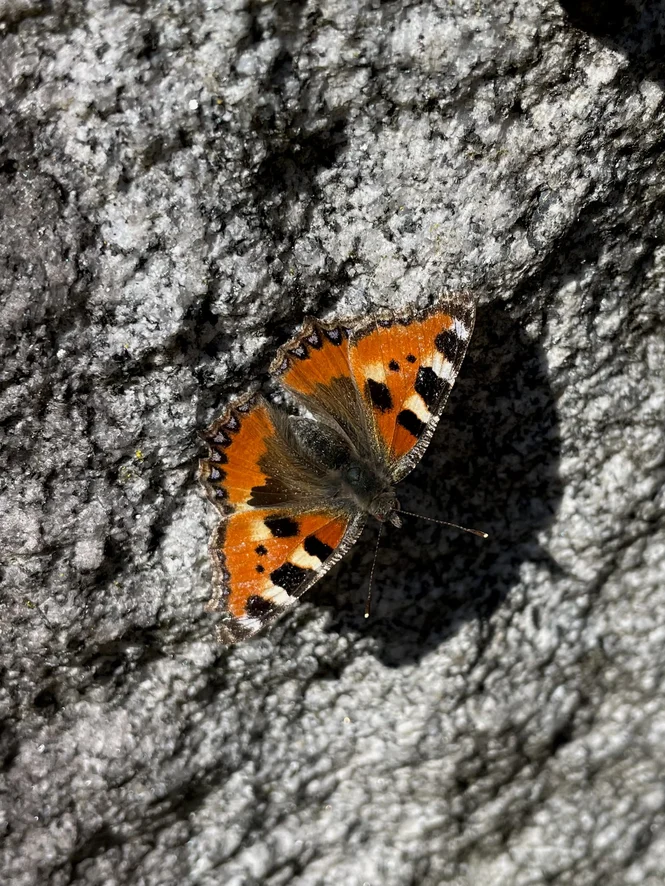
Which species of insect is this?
Aglais urticae
